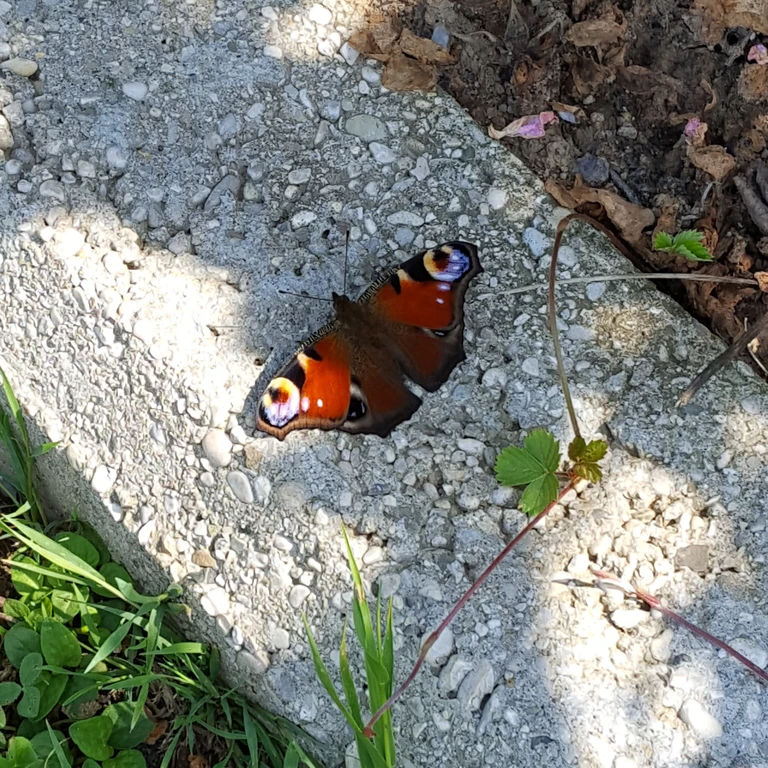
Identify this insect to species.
Aglais io
